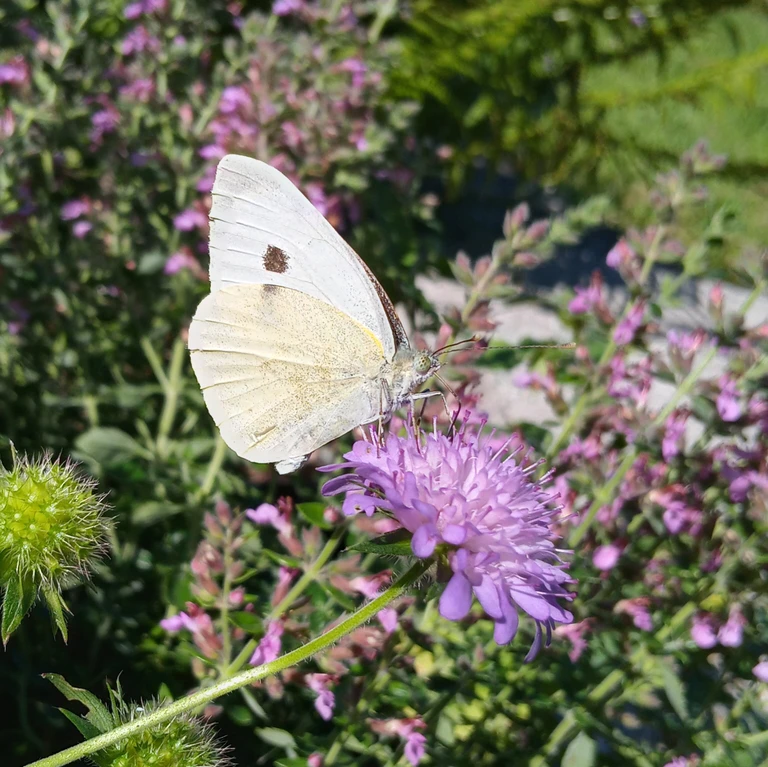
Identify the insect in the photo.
Pieris brassicae
